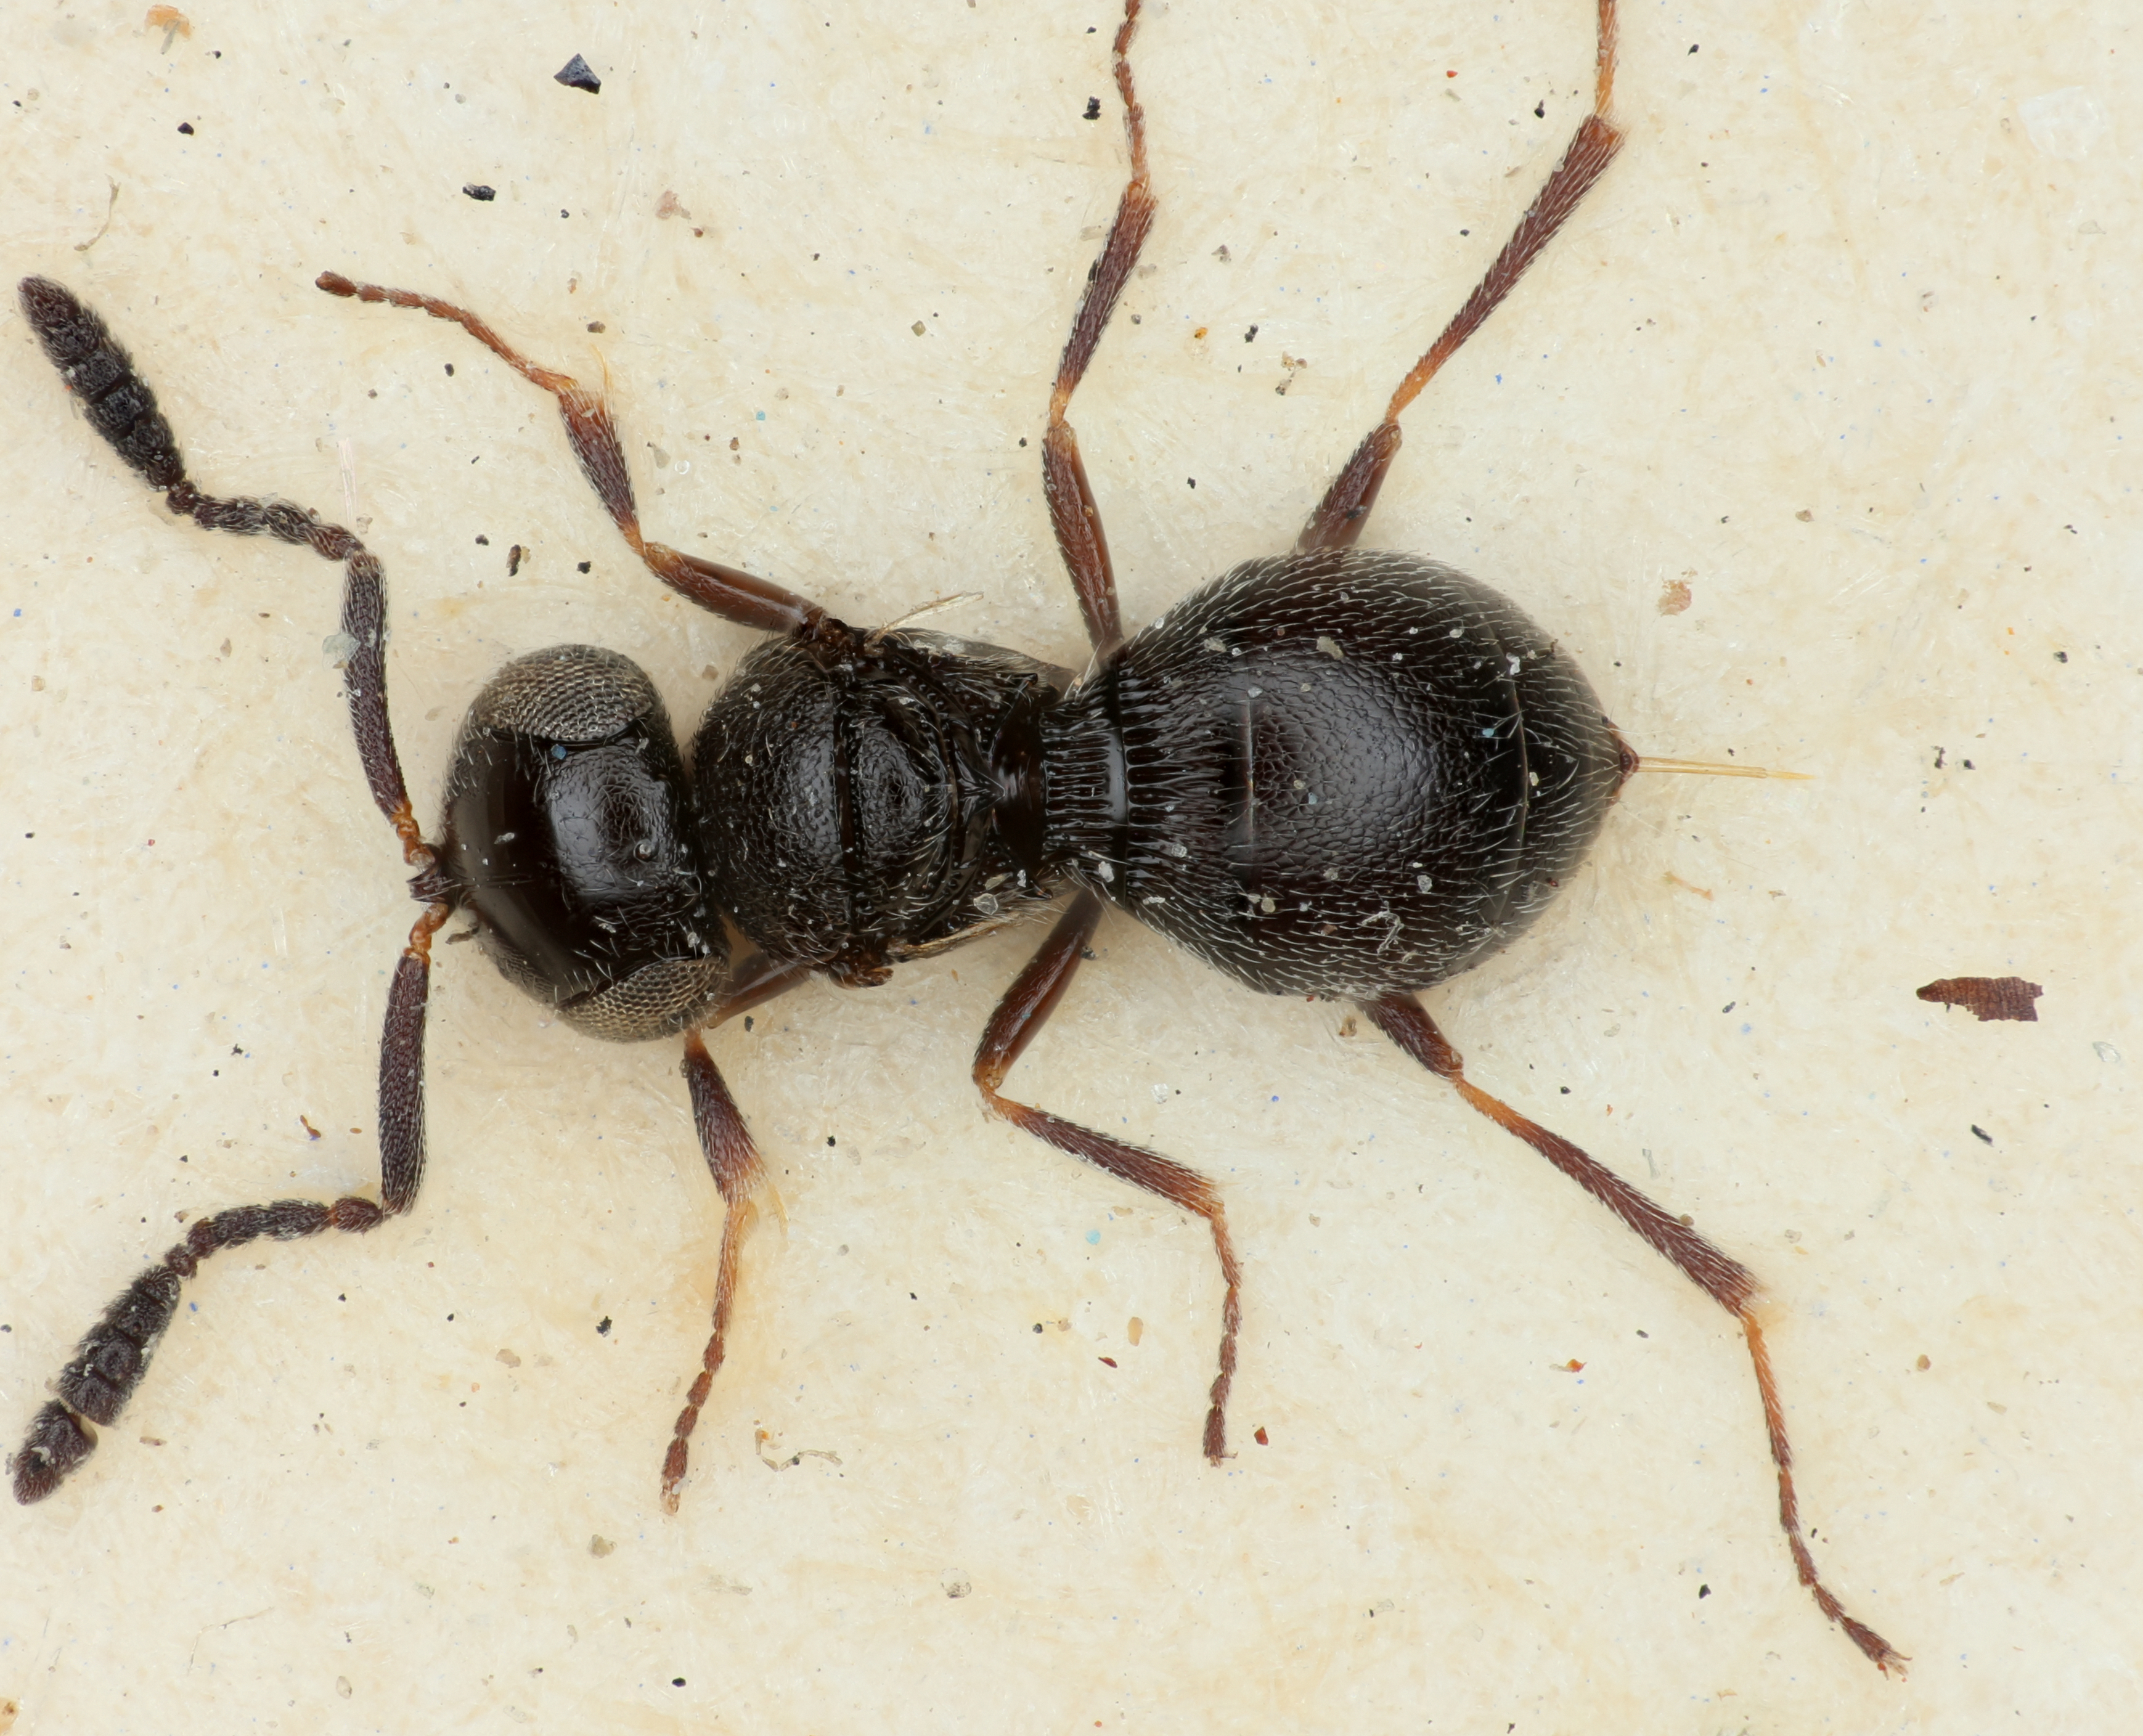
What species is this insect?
Trimorus exilis
